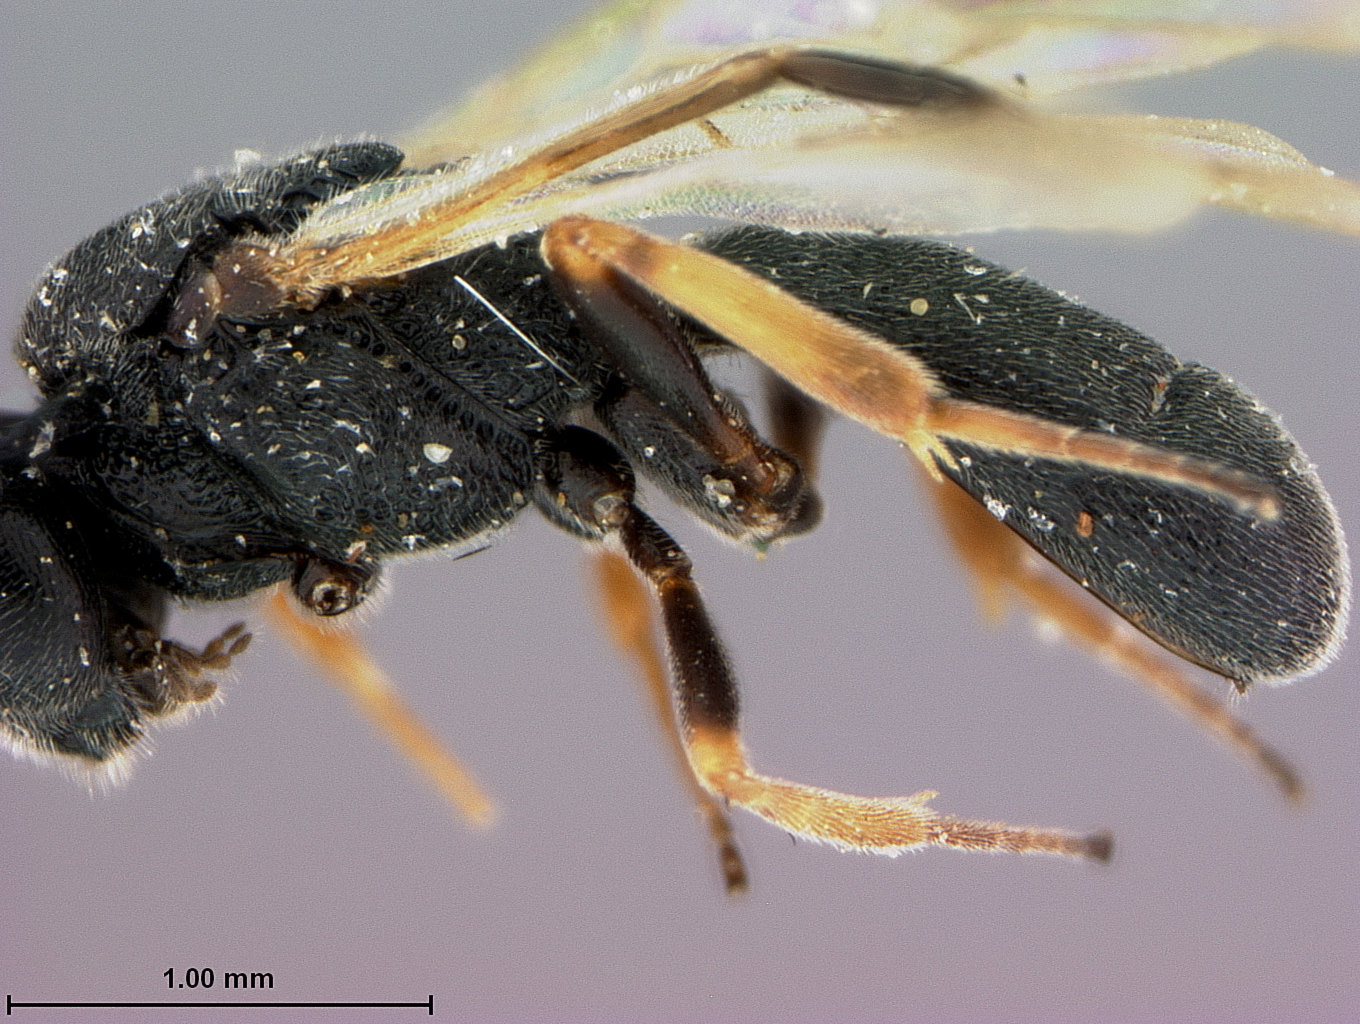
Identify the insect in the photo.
Chelonus punctatus
